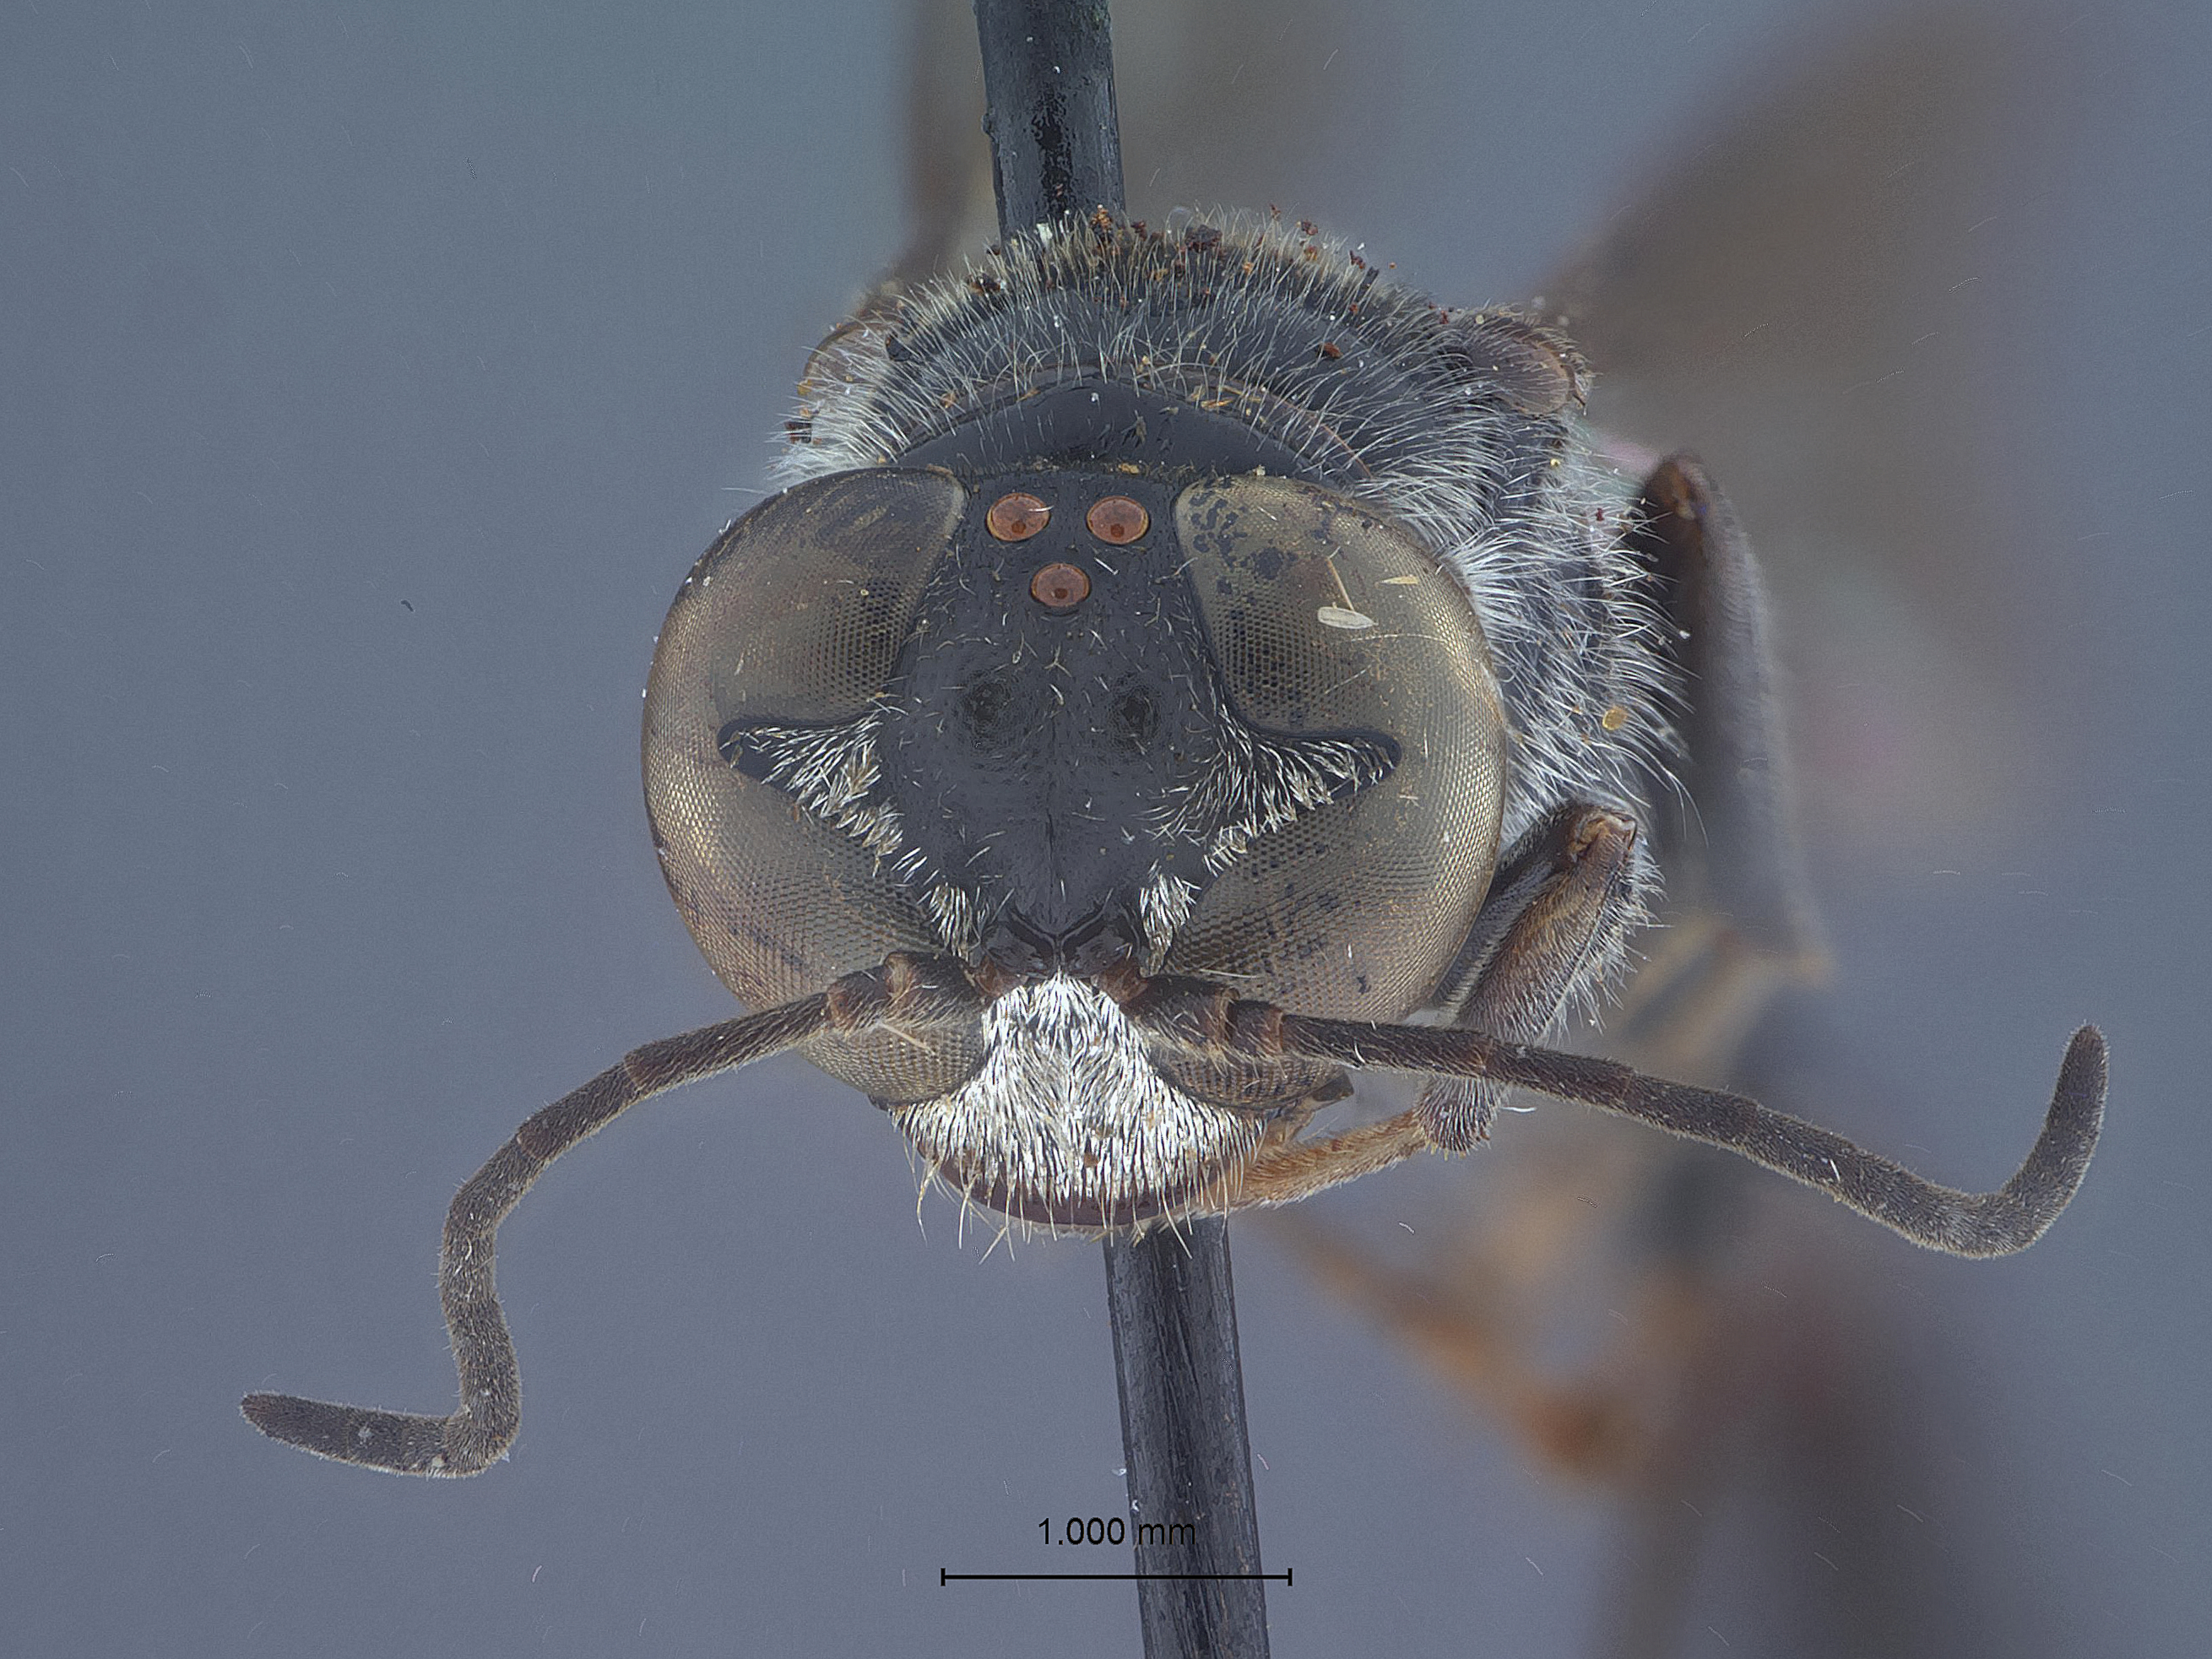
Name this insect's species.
Trypoxylon samasrense
